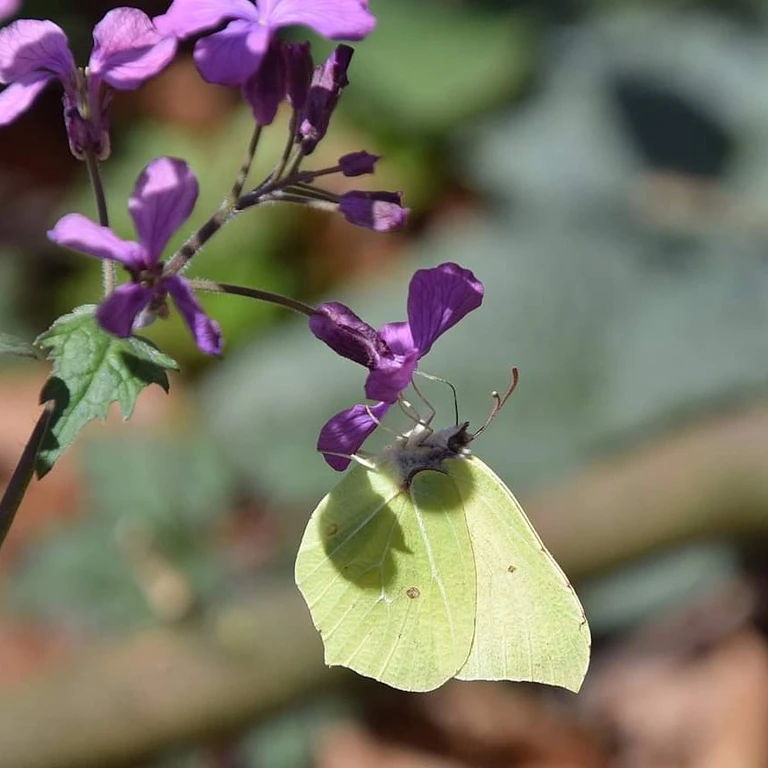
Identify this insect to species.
Gonepteryx rhamni
